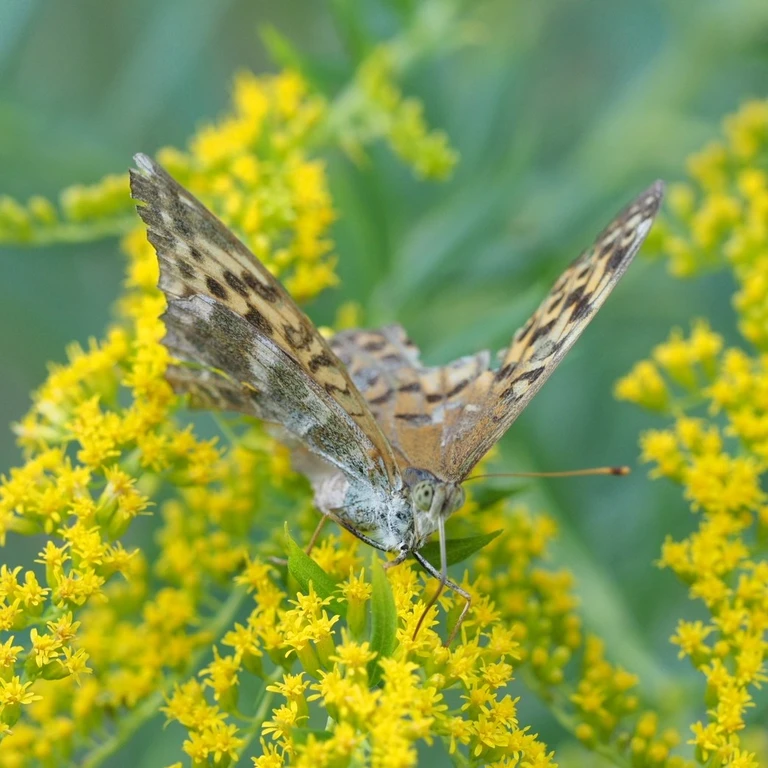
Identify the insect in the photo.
Argynnis paphia
